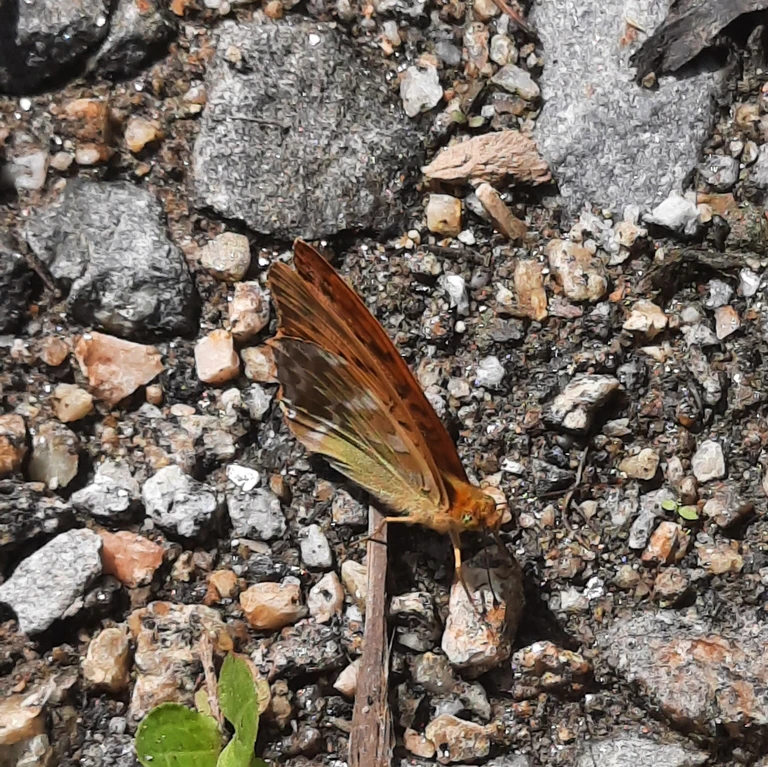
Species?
Argynnis paphia
